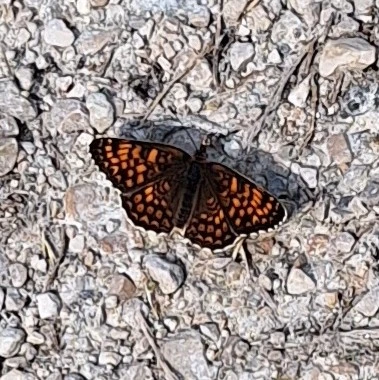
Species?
Melitaea phoebe
